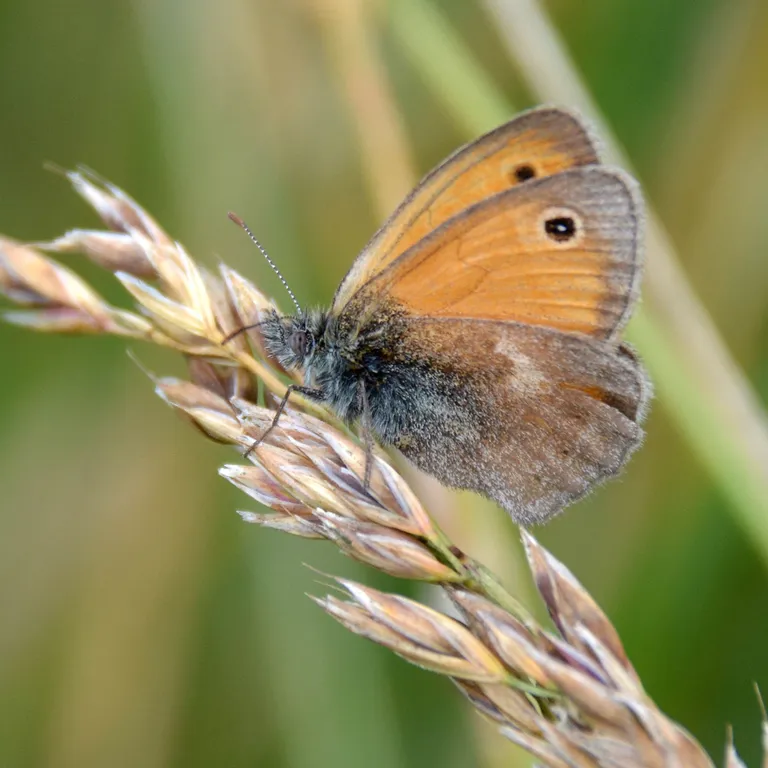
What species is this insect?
Coenonympha pamphilus
